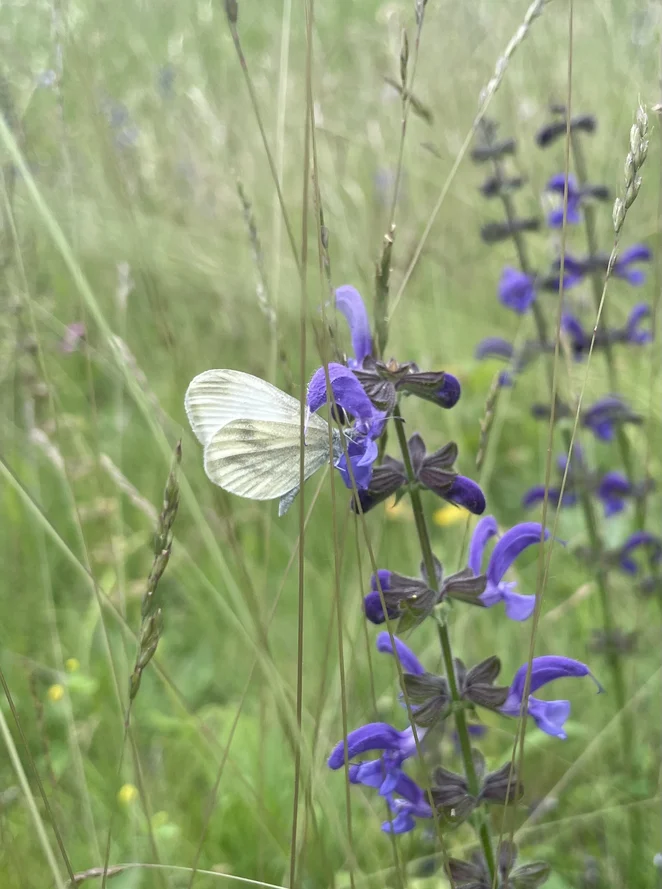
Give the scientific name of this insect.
Leptidea sinapis/juvernica
